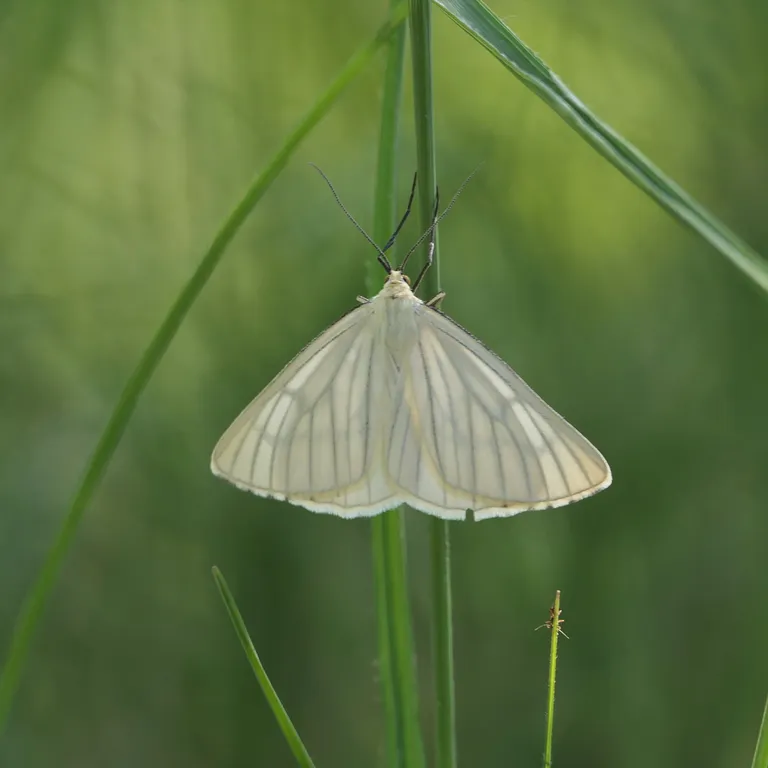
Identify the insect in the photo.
Siona lineata
